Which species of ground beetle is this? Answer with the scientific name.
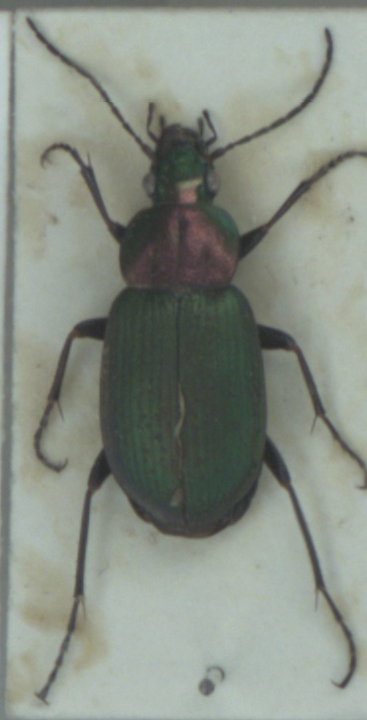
Chlaenius nigricornis
